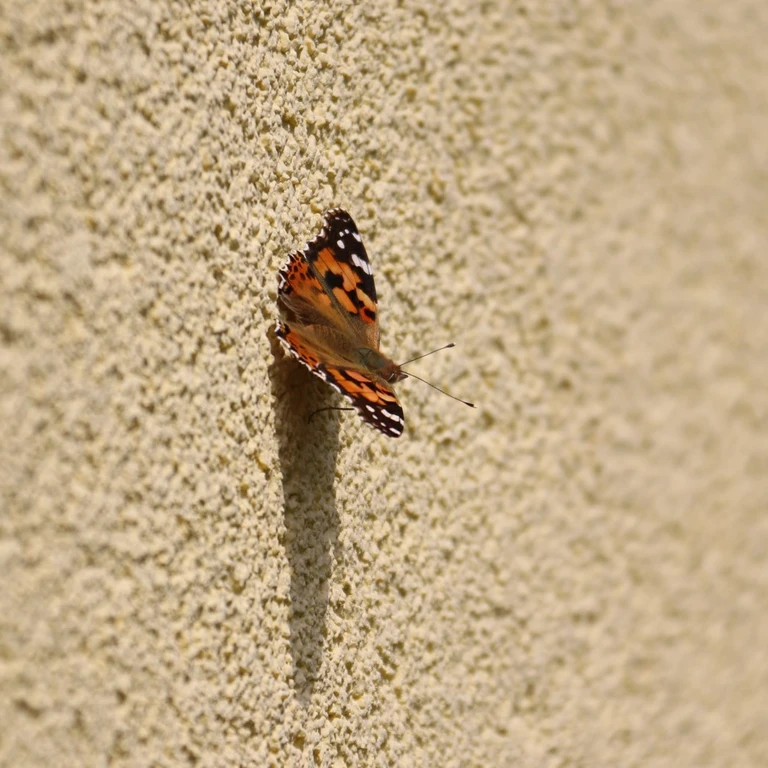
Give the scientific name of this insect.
Vanessa cardui
